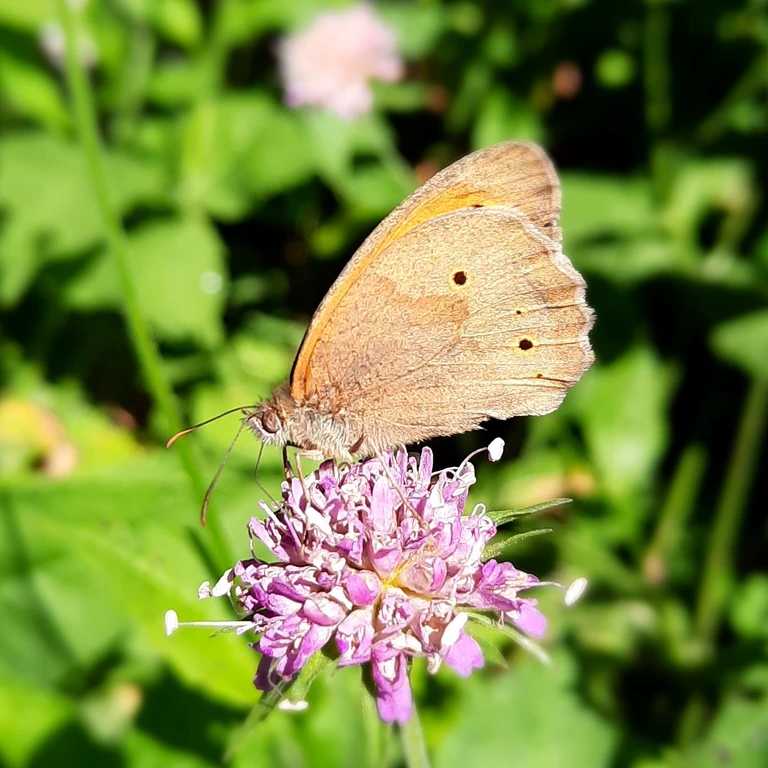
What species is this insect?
Maniola jurtina
